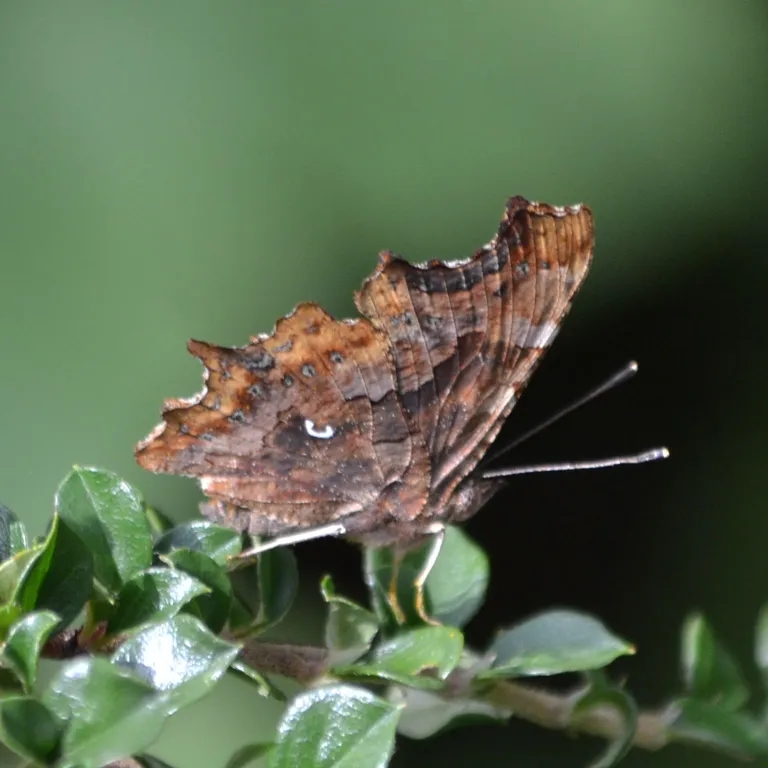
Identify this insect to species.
Polygonia c-album
